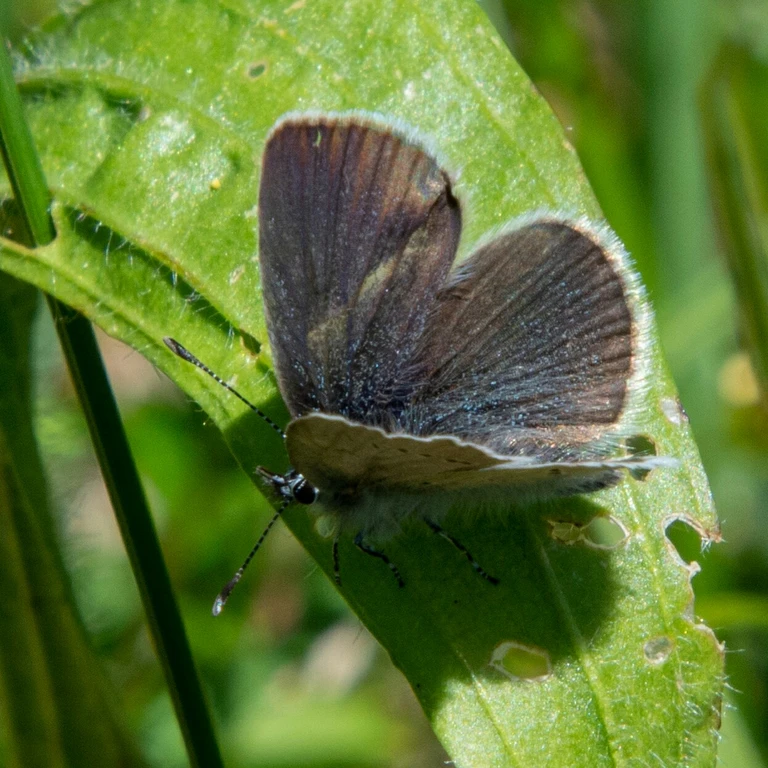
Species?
Cupido minimus
